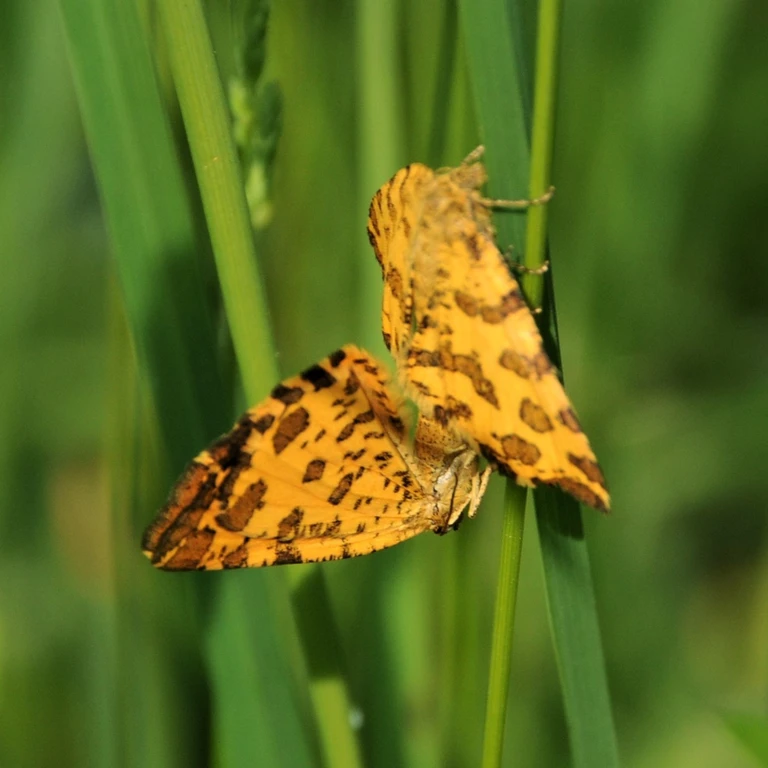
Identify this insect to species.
Pseudopanthera macularia
